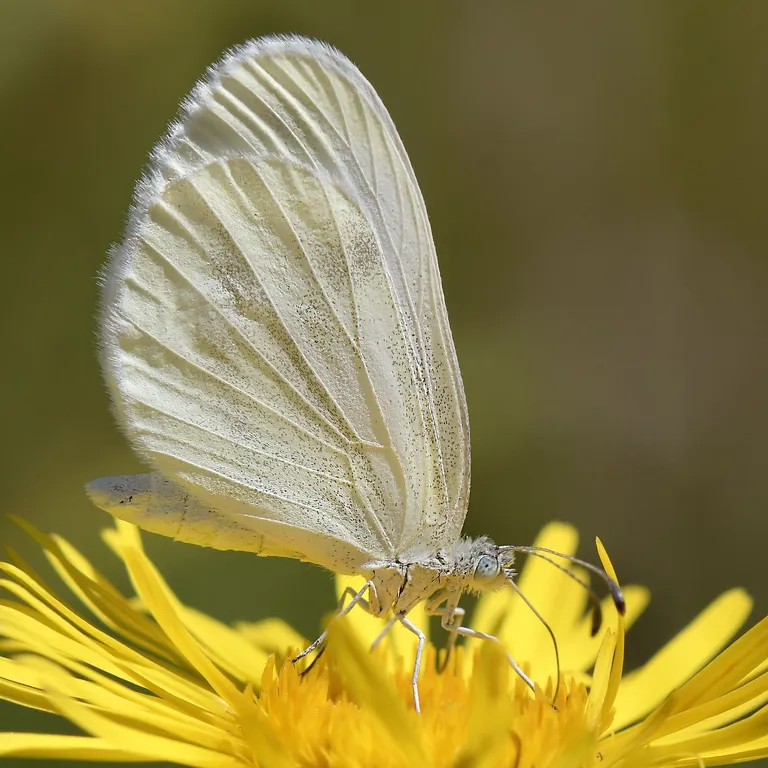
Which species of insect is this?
Leptidea sinapis/juvernica
